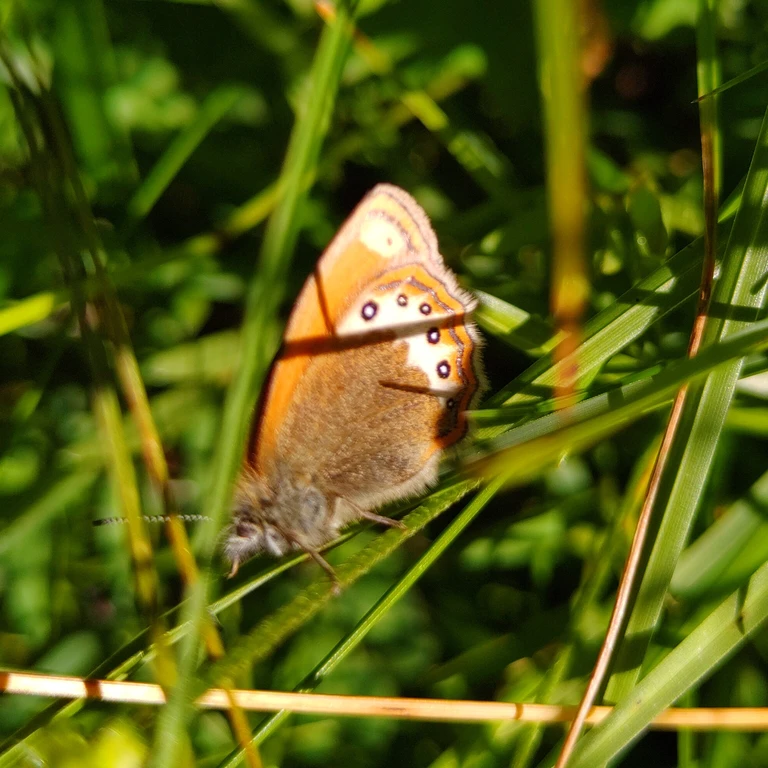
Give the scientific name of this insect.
Coenonympha gardetta
